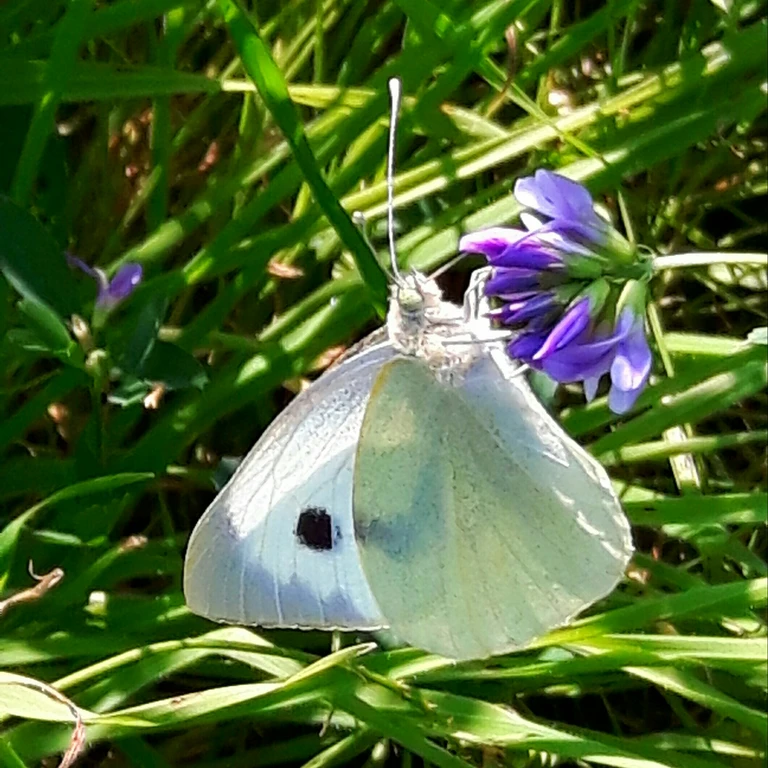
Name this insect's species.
Pieris brassicae
